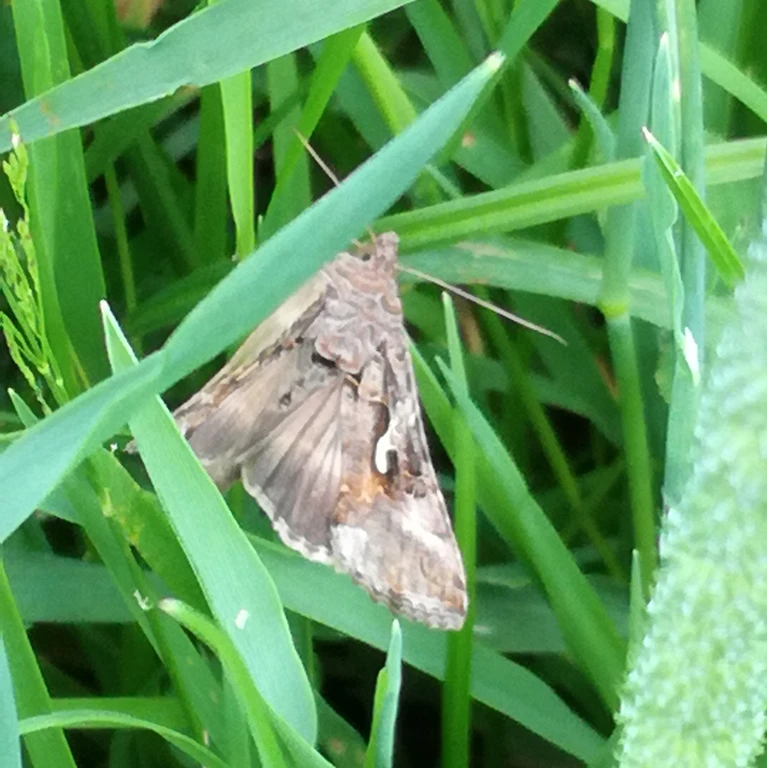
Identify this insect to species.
Autographa gamma
